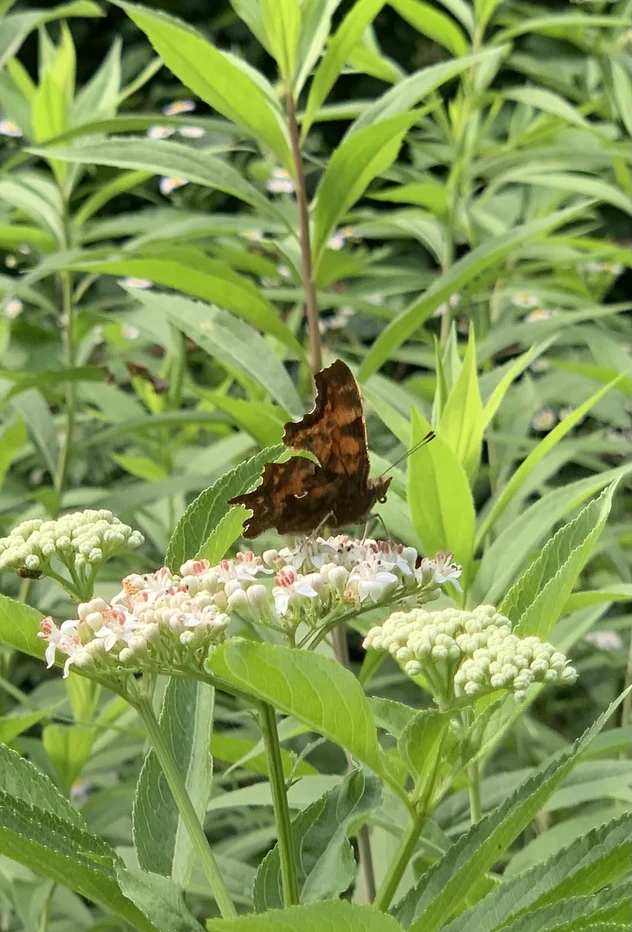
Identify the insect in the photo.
Polygonia c-album
